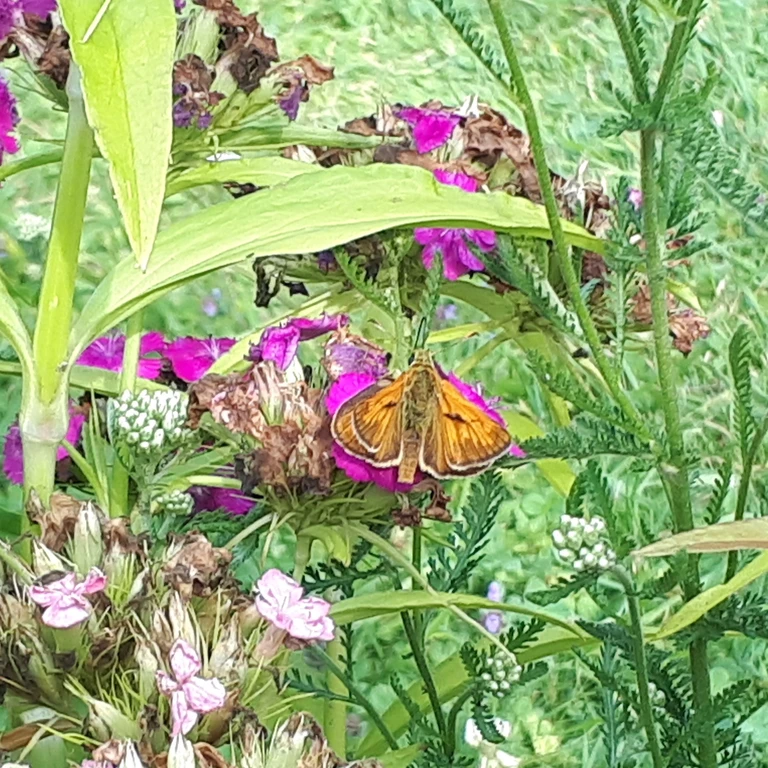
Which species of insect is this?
Ochlodes sylvanus (also Ochlodes venata)
